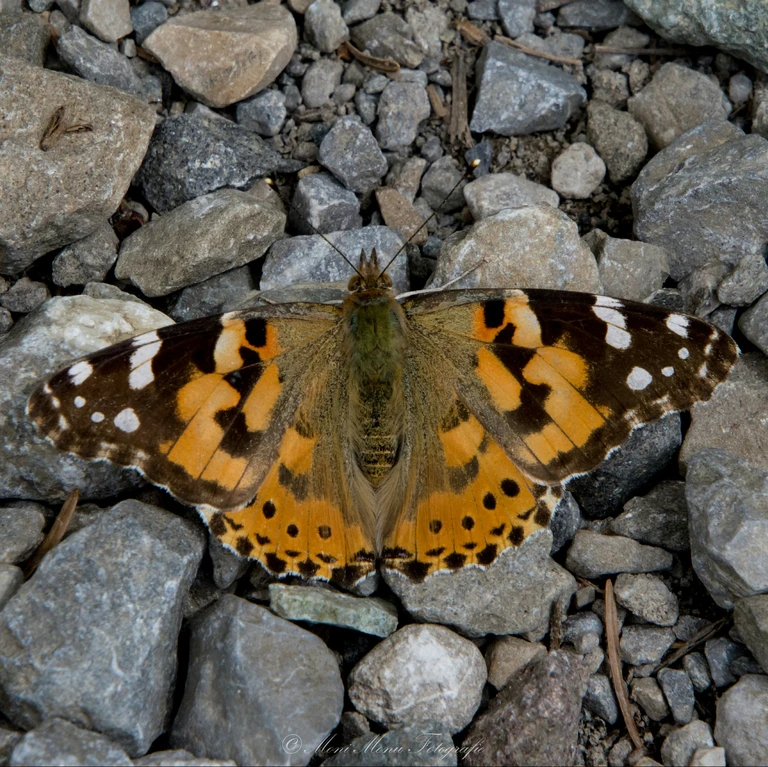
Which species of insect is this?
Vanessa cardui
